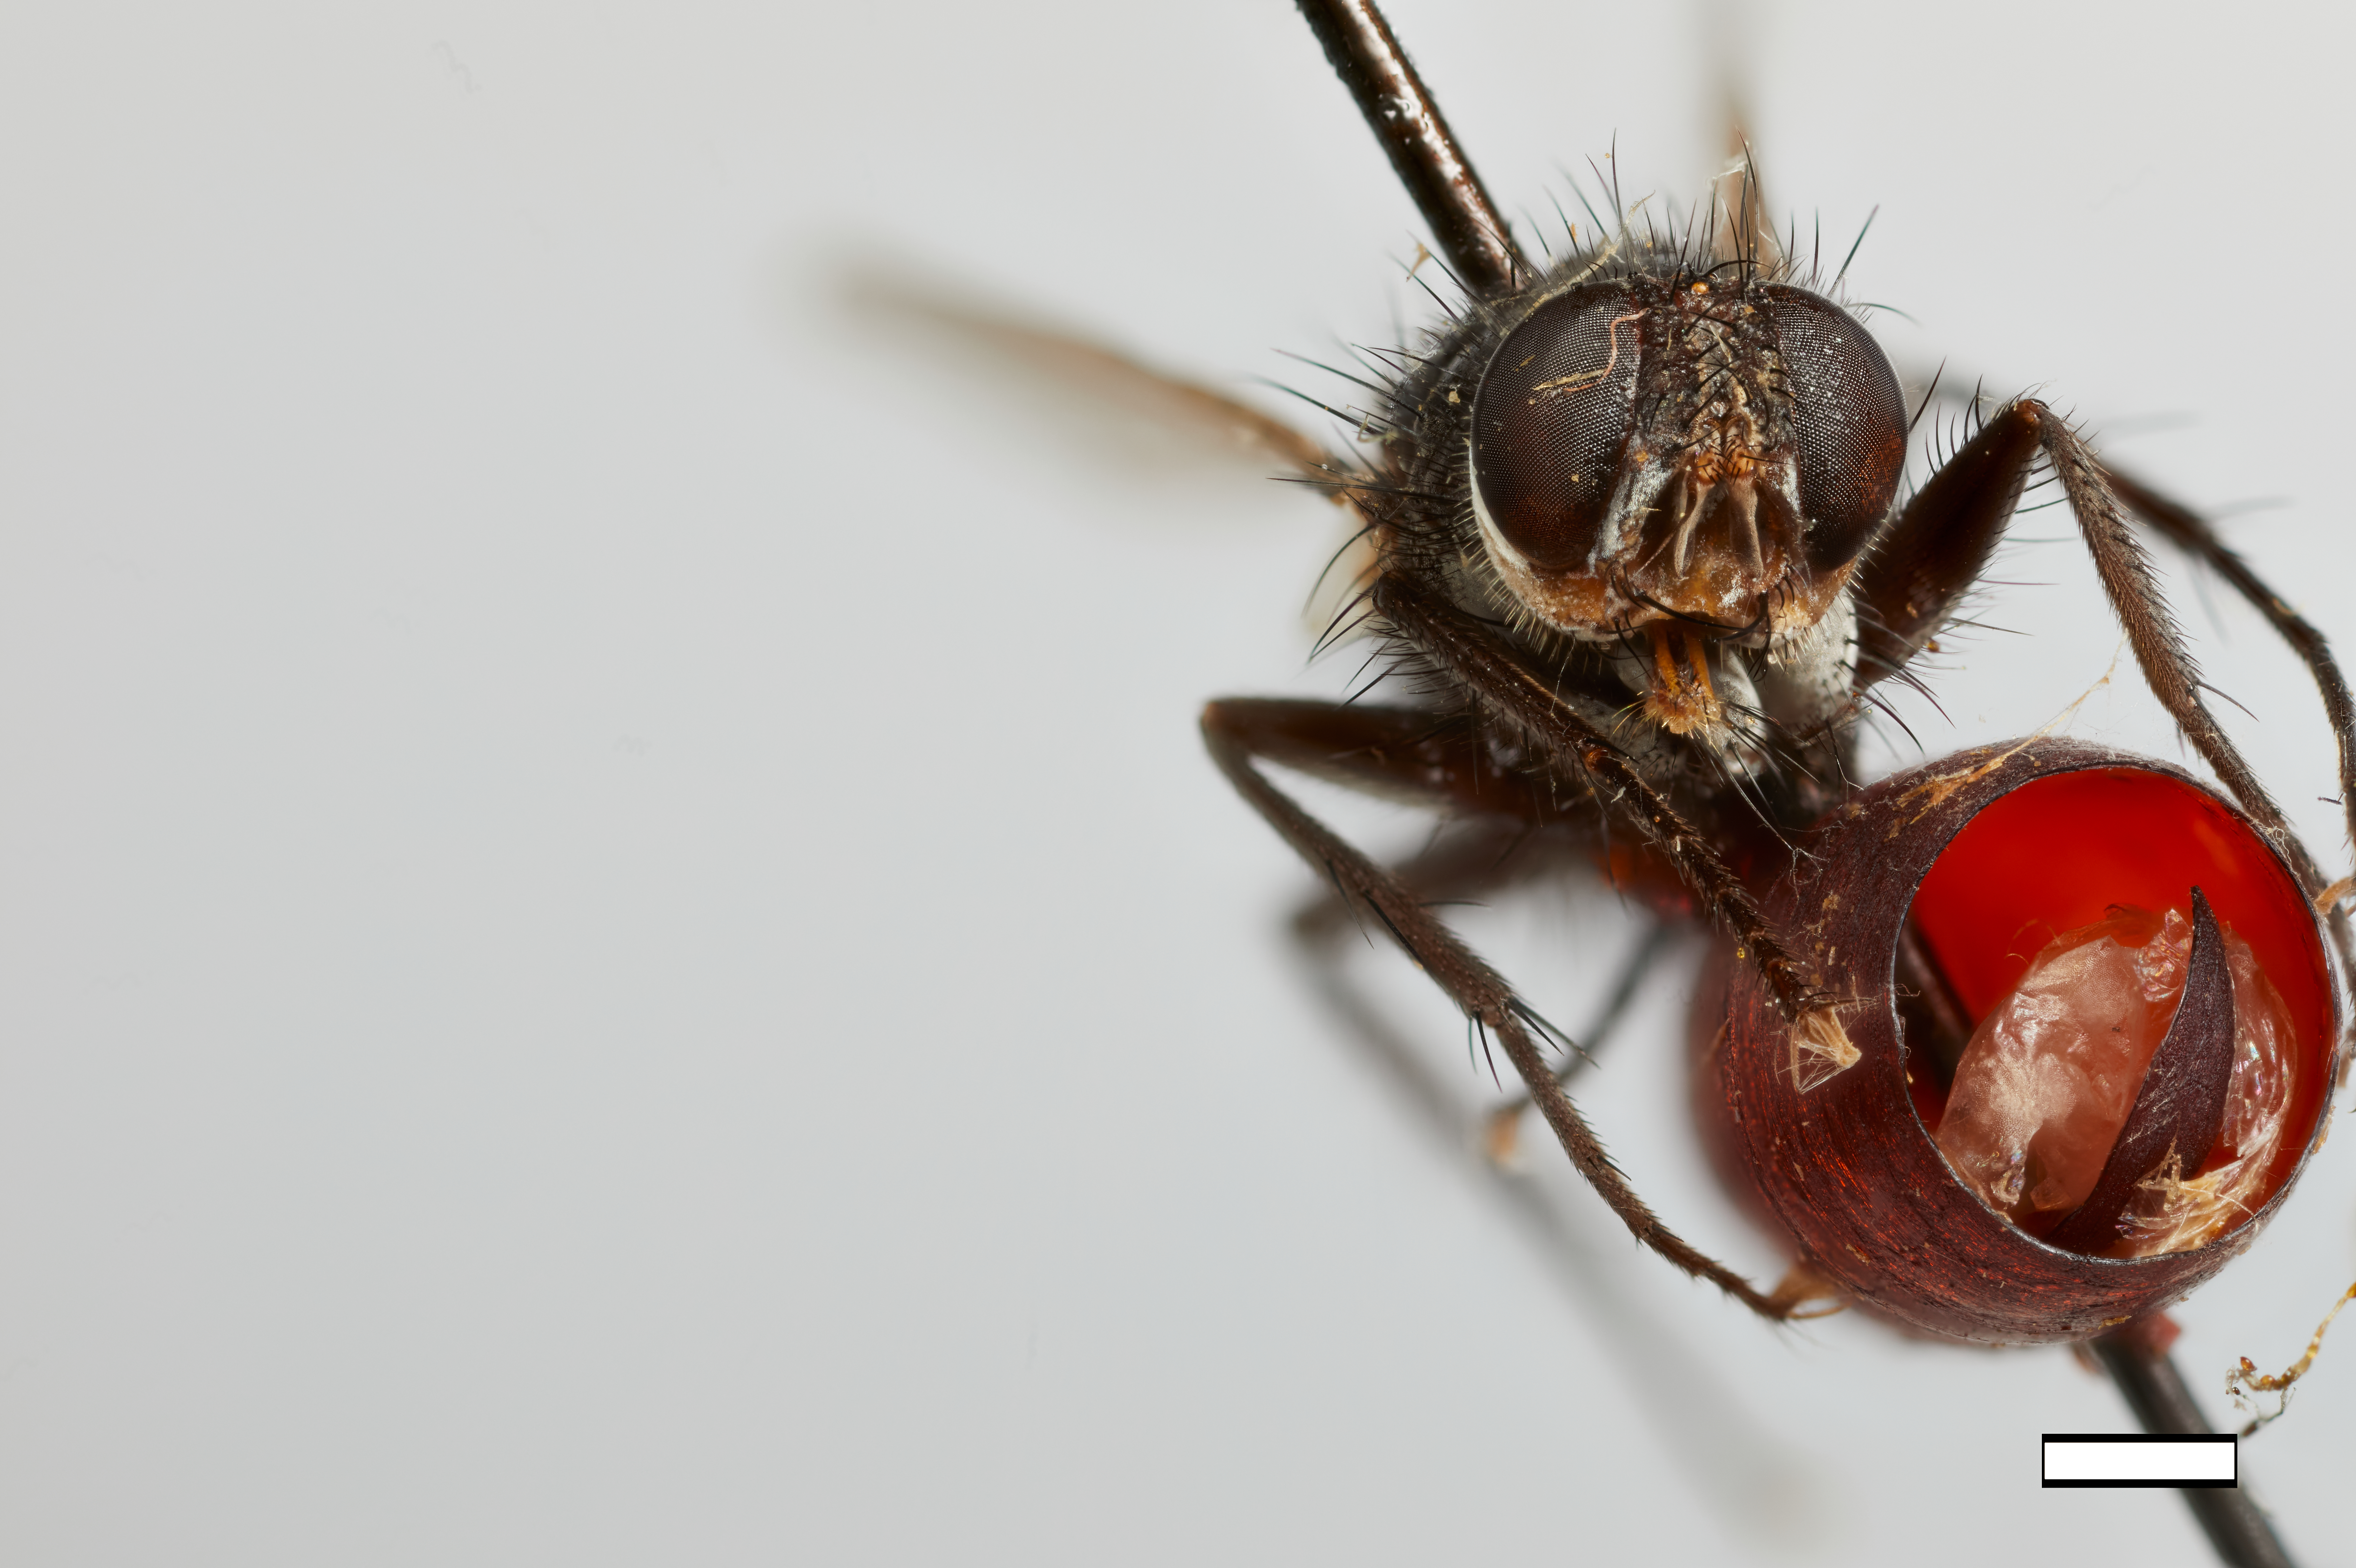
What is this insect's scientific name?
Ceracia aurifrons
